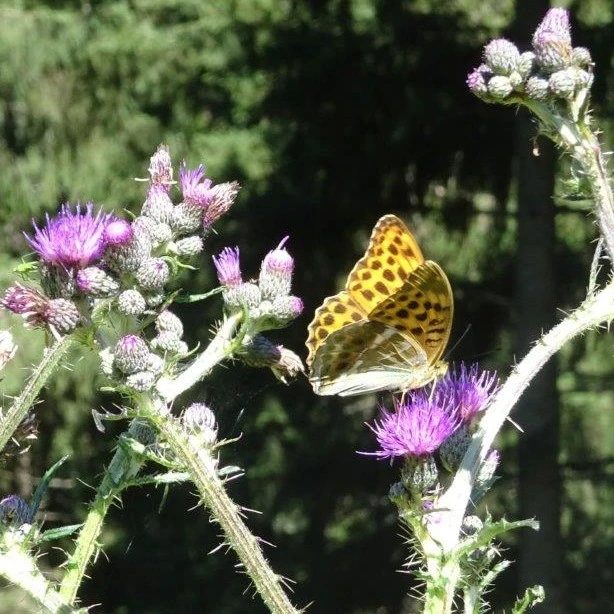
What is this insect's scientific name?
Argynnis paphia
